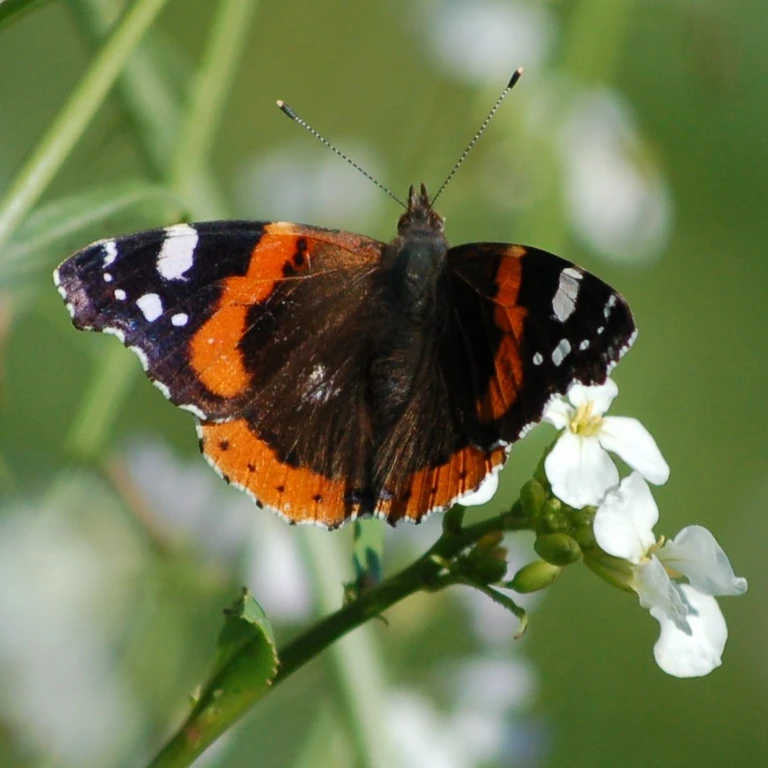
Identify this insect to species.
Vanessa atalanta
